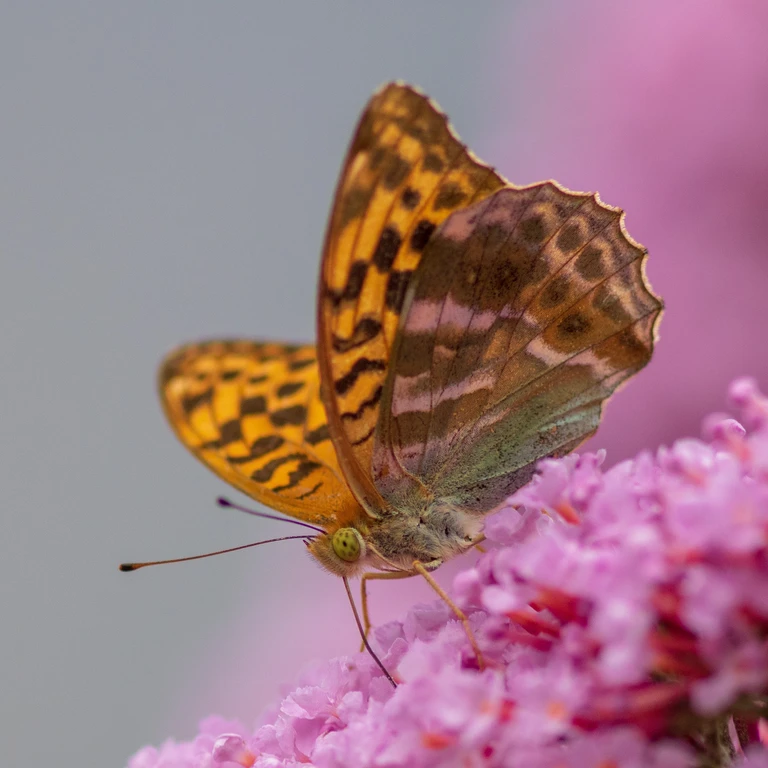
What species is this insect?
Argynnis paphia
